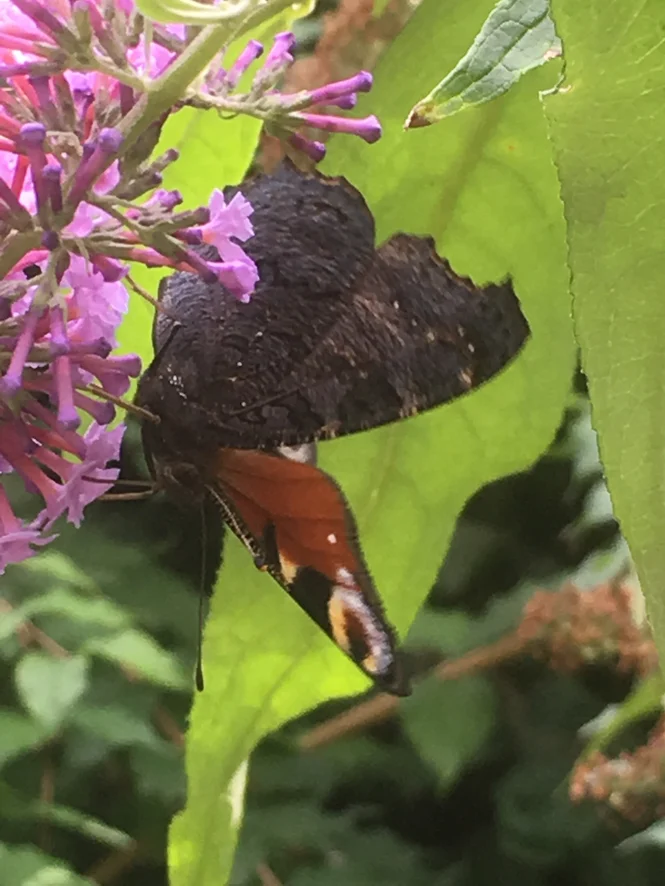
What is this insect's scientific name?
Aglais io
